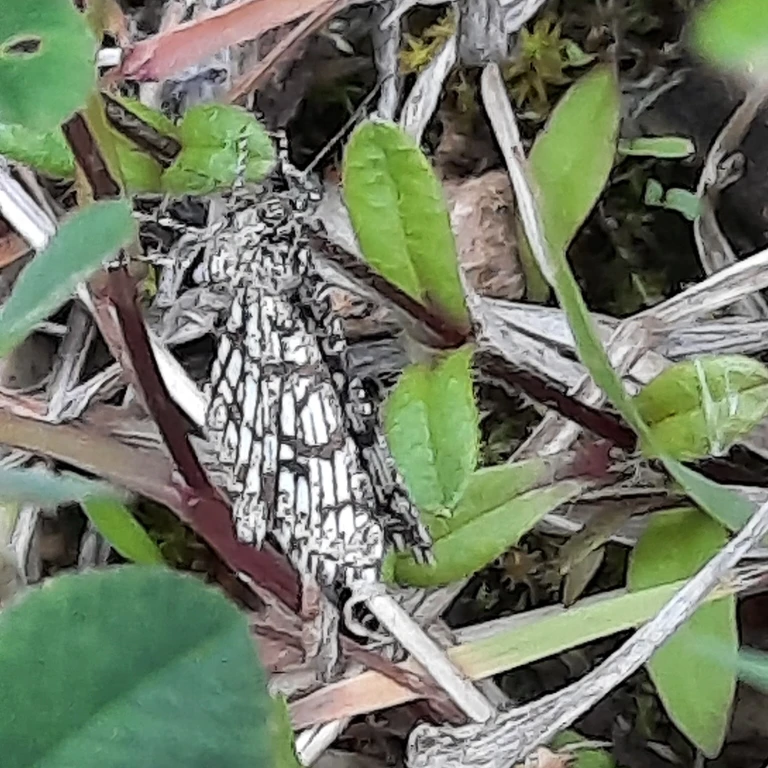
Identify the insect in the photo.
Chiasmia clathrata
